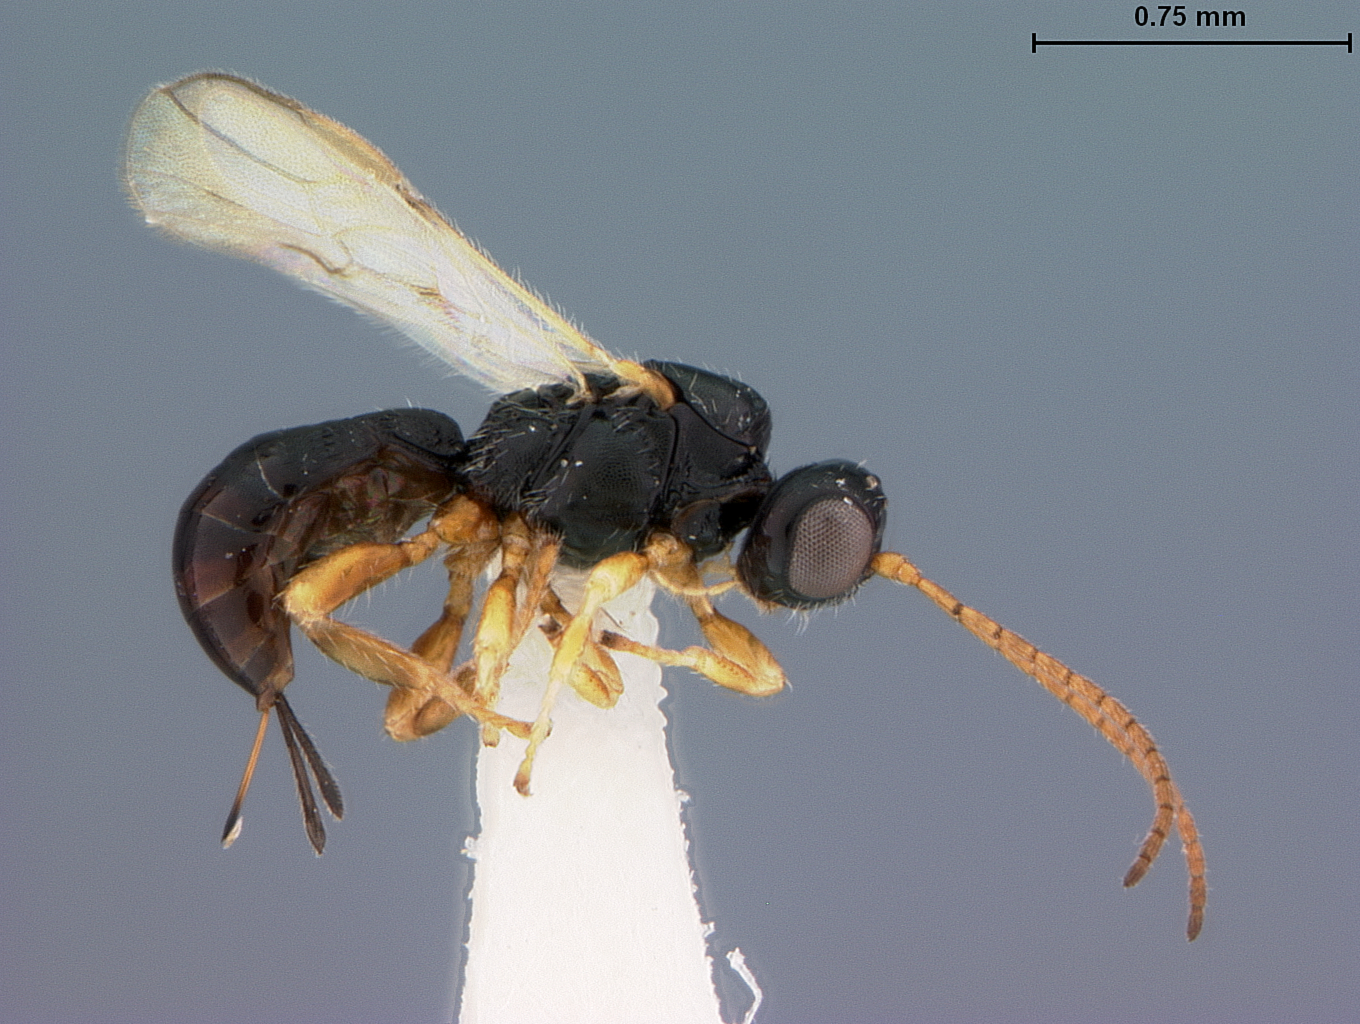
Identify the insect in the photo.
Coiba guanaensis
